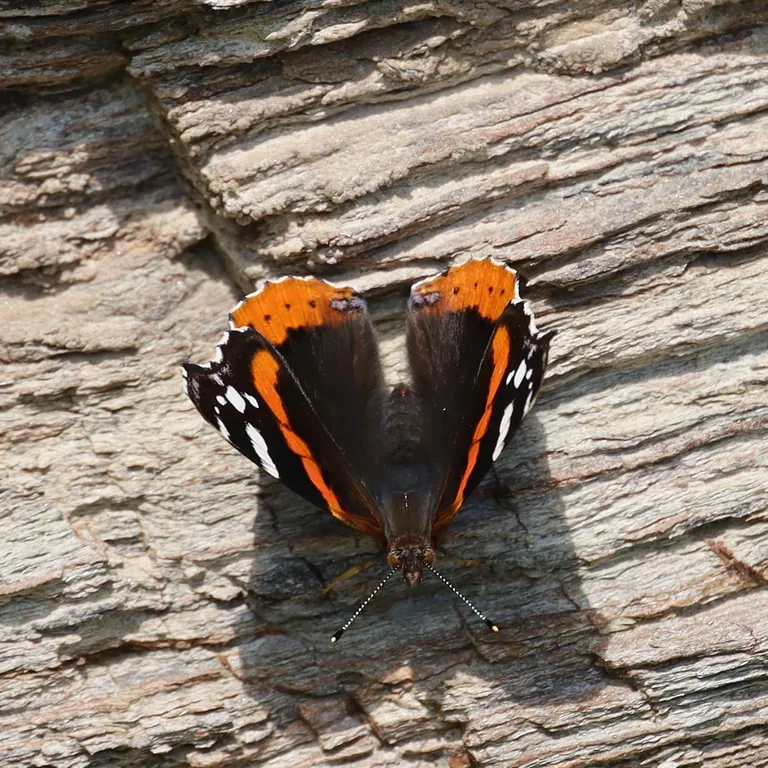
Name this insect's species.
Vanessa atalanta
